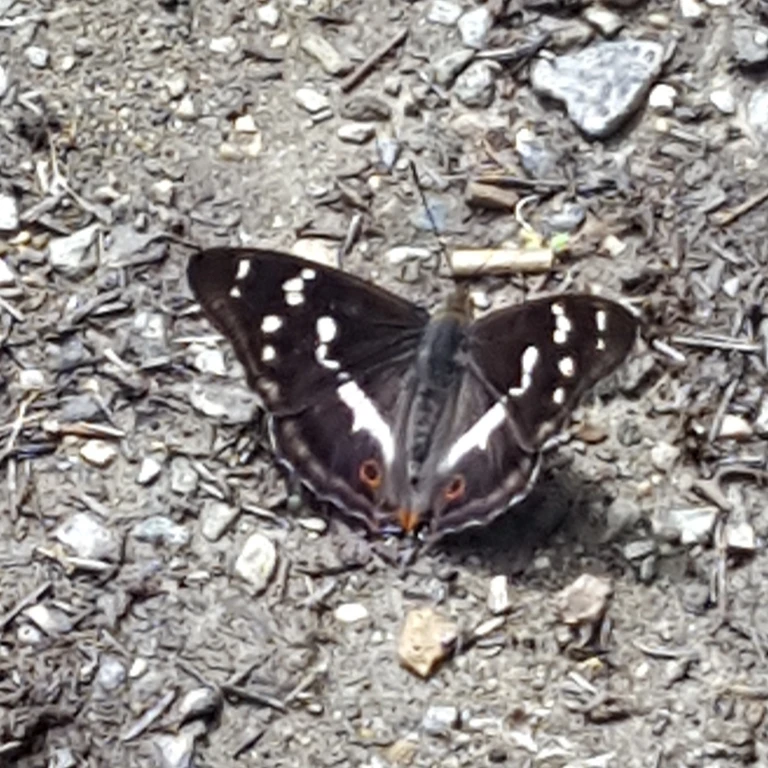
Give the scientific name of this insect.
Apatura iris
